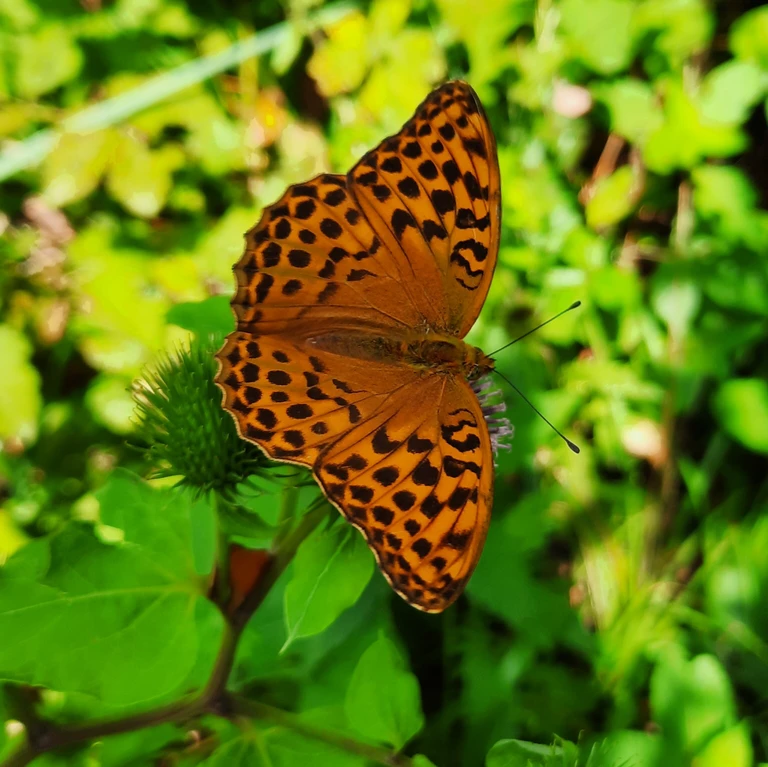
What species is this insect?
Argynnis paphia
